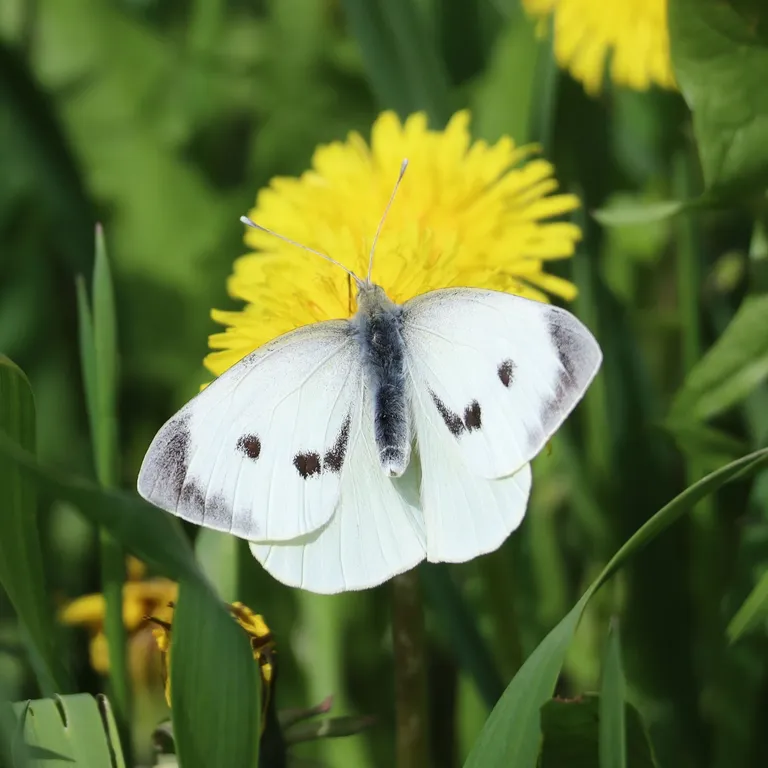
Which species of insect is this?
Pieris brassicae
